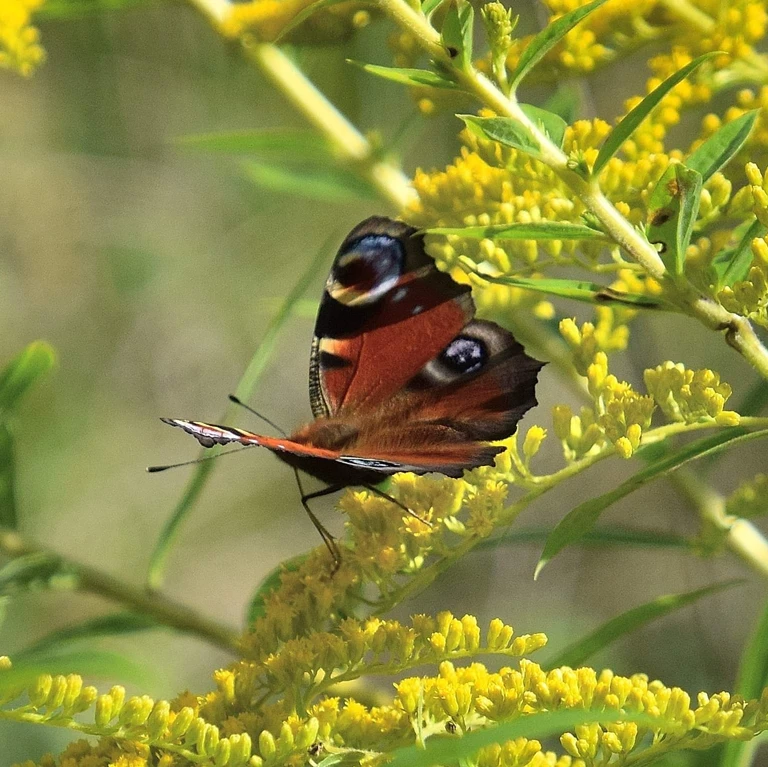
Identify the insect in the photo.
Aglais io
